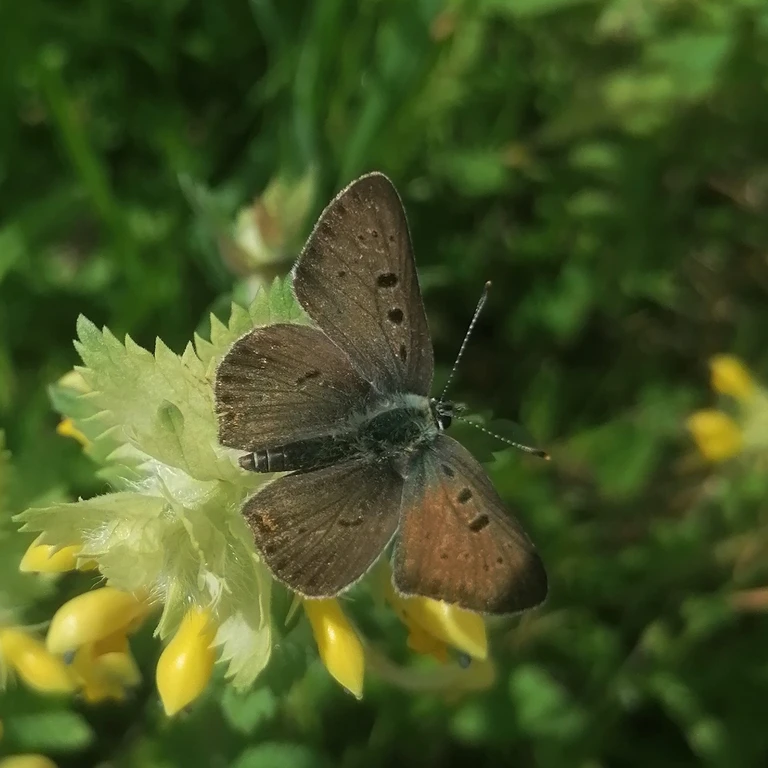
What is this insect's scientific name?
Lycaena tityrus (also Loweia tityrus)
